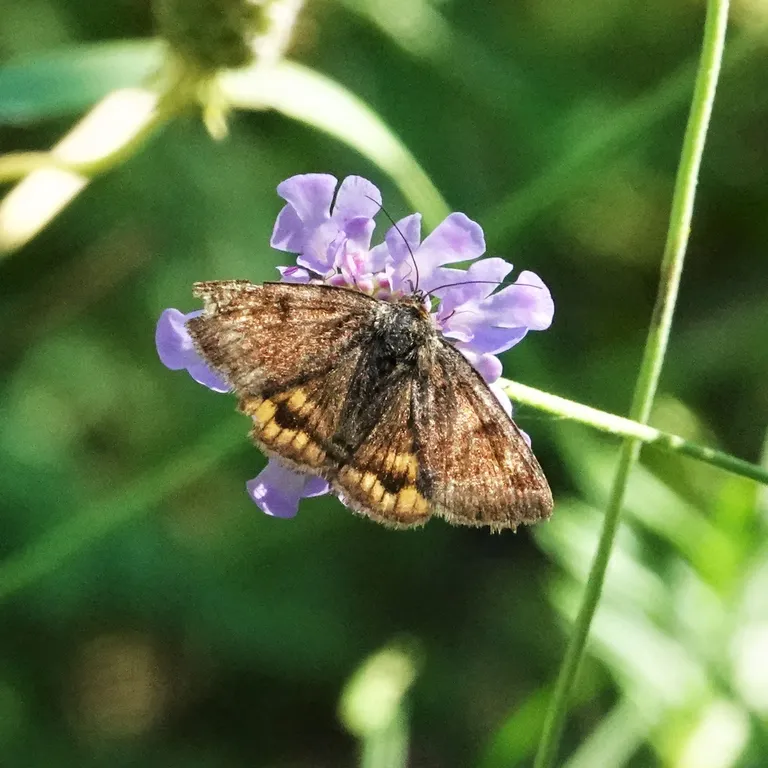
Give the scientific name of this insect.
Euclidia glyphica
